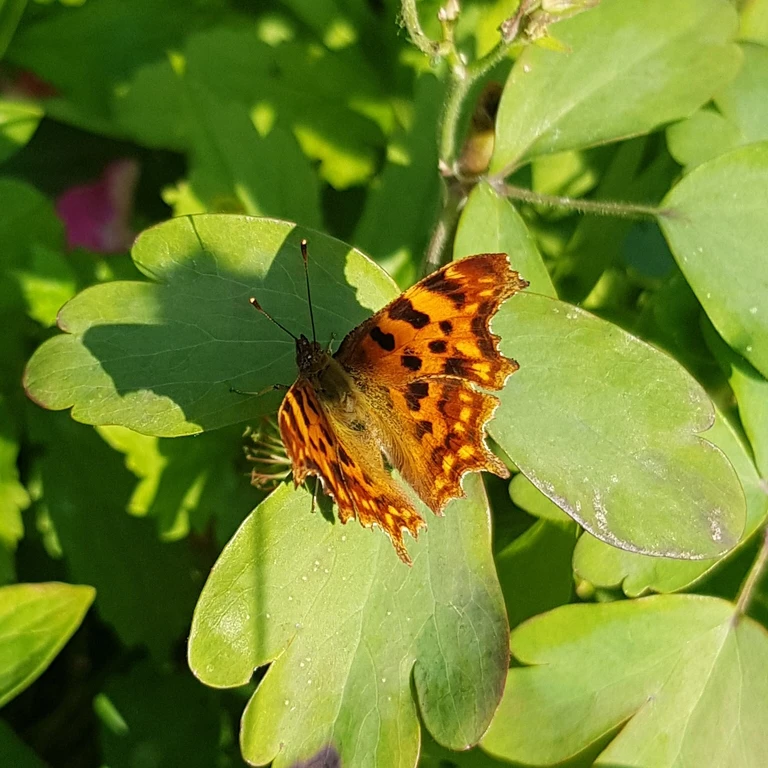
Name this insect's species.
Polygonia c-album
